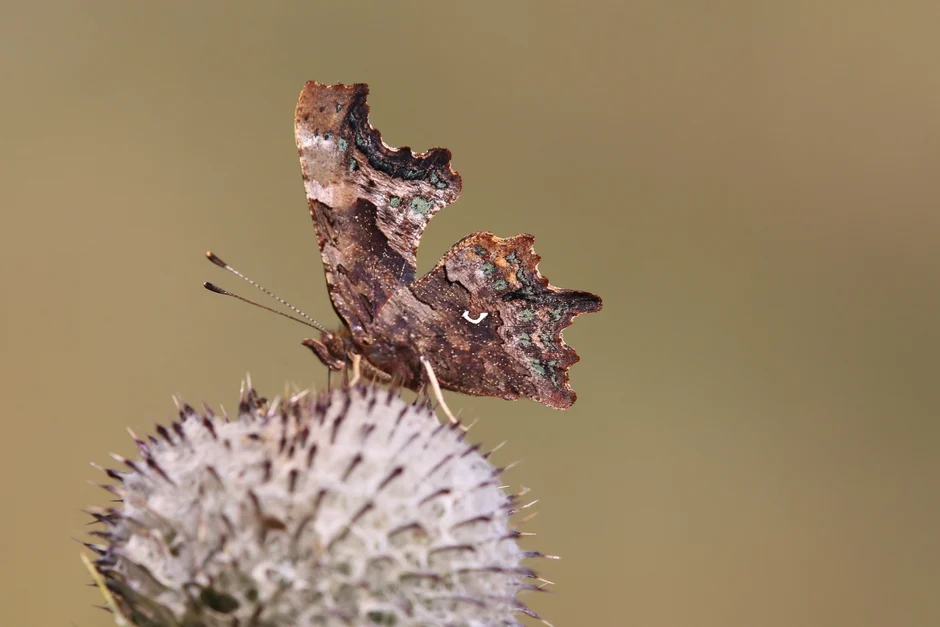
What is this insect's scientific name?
Polygonia c-album
